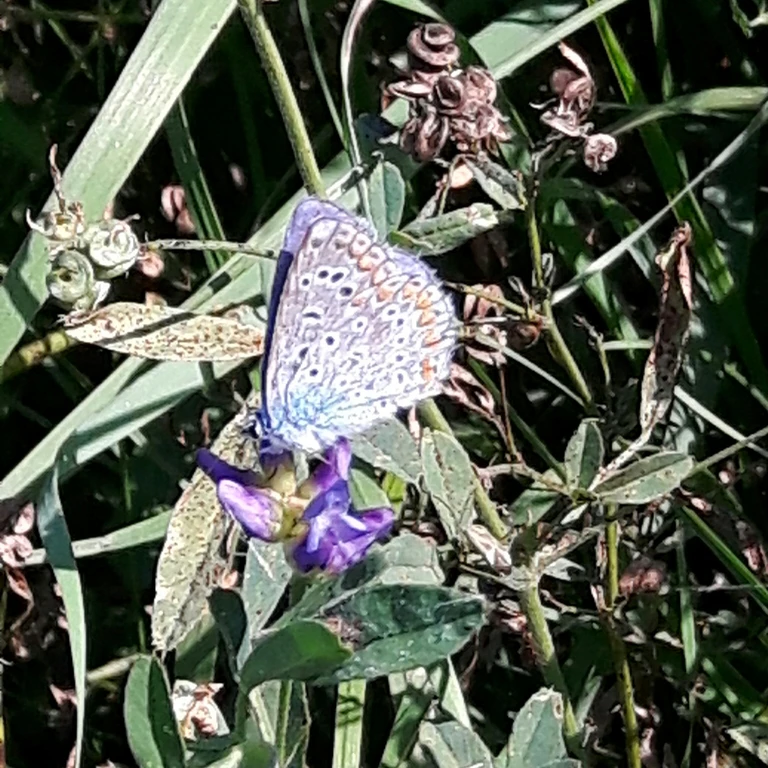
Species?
Polyommatus icarus
